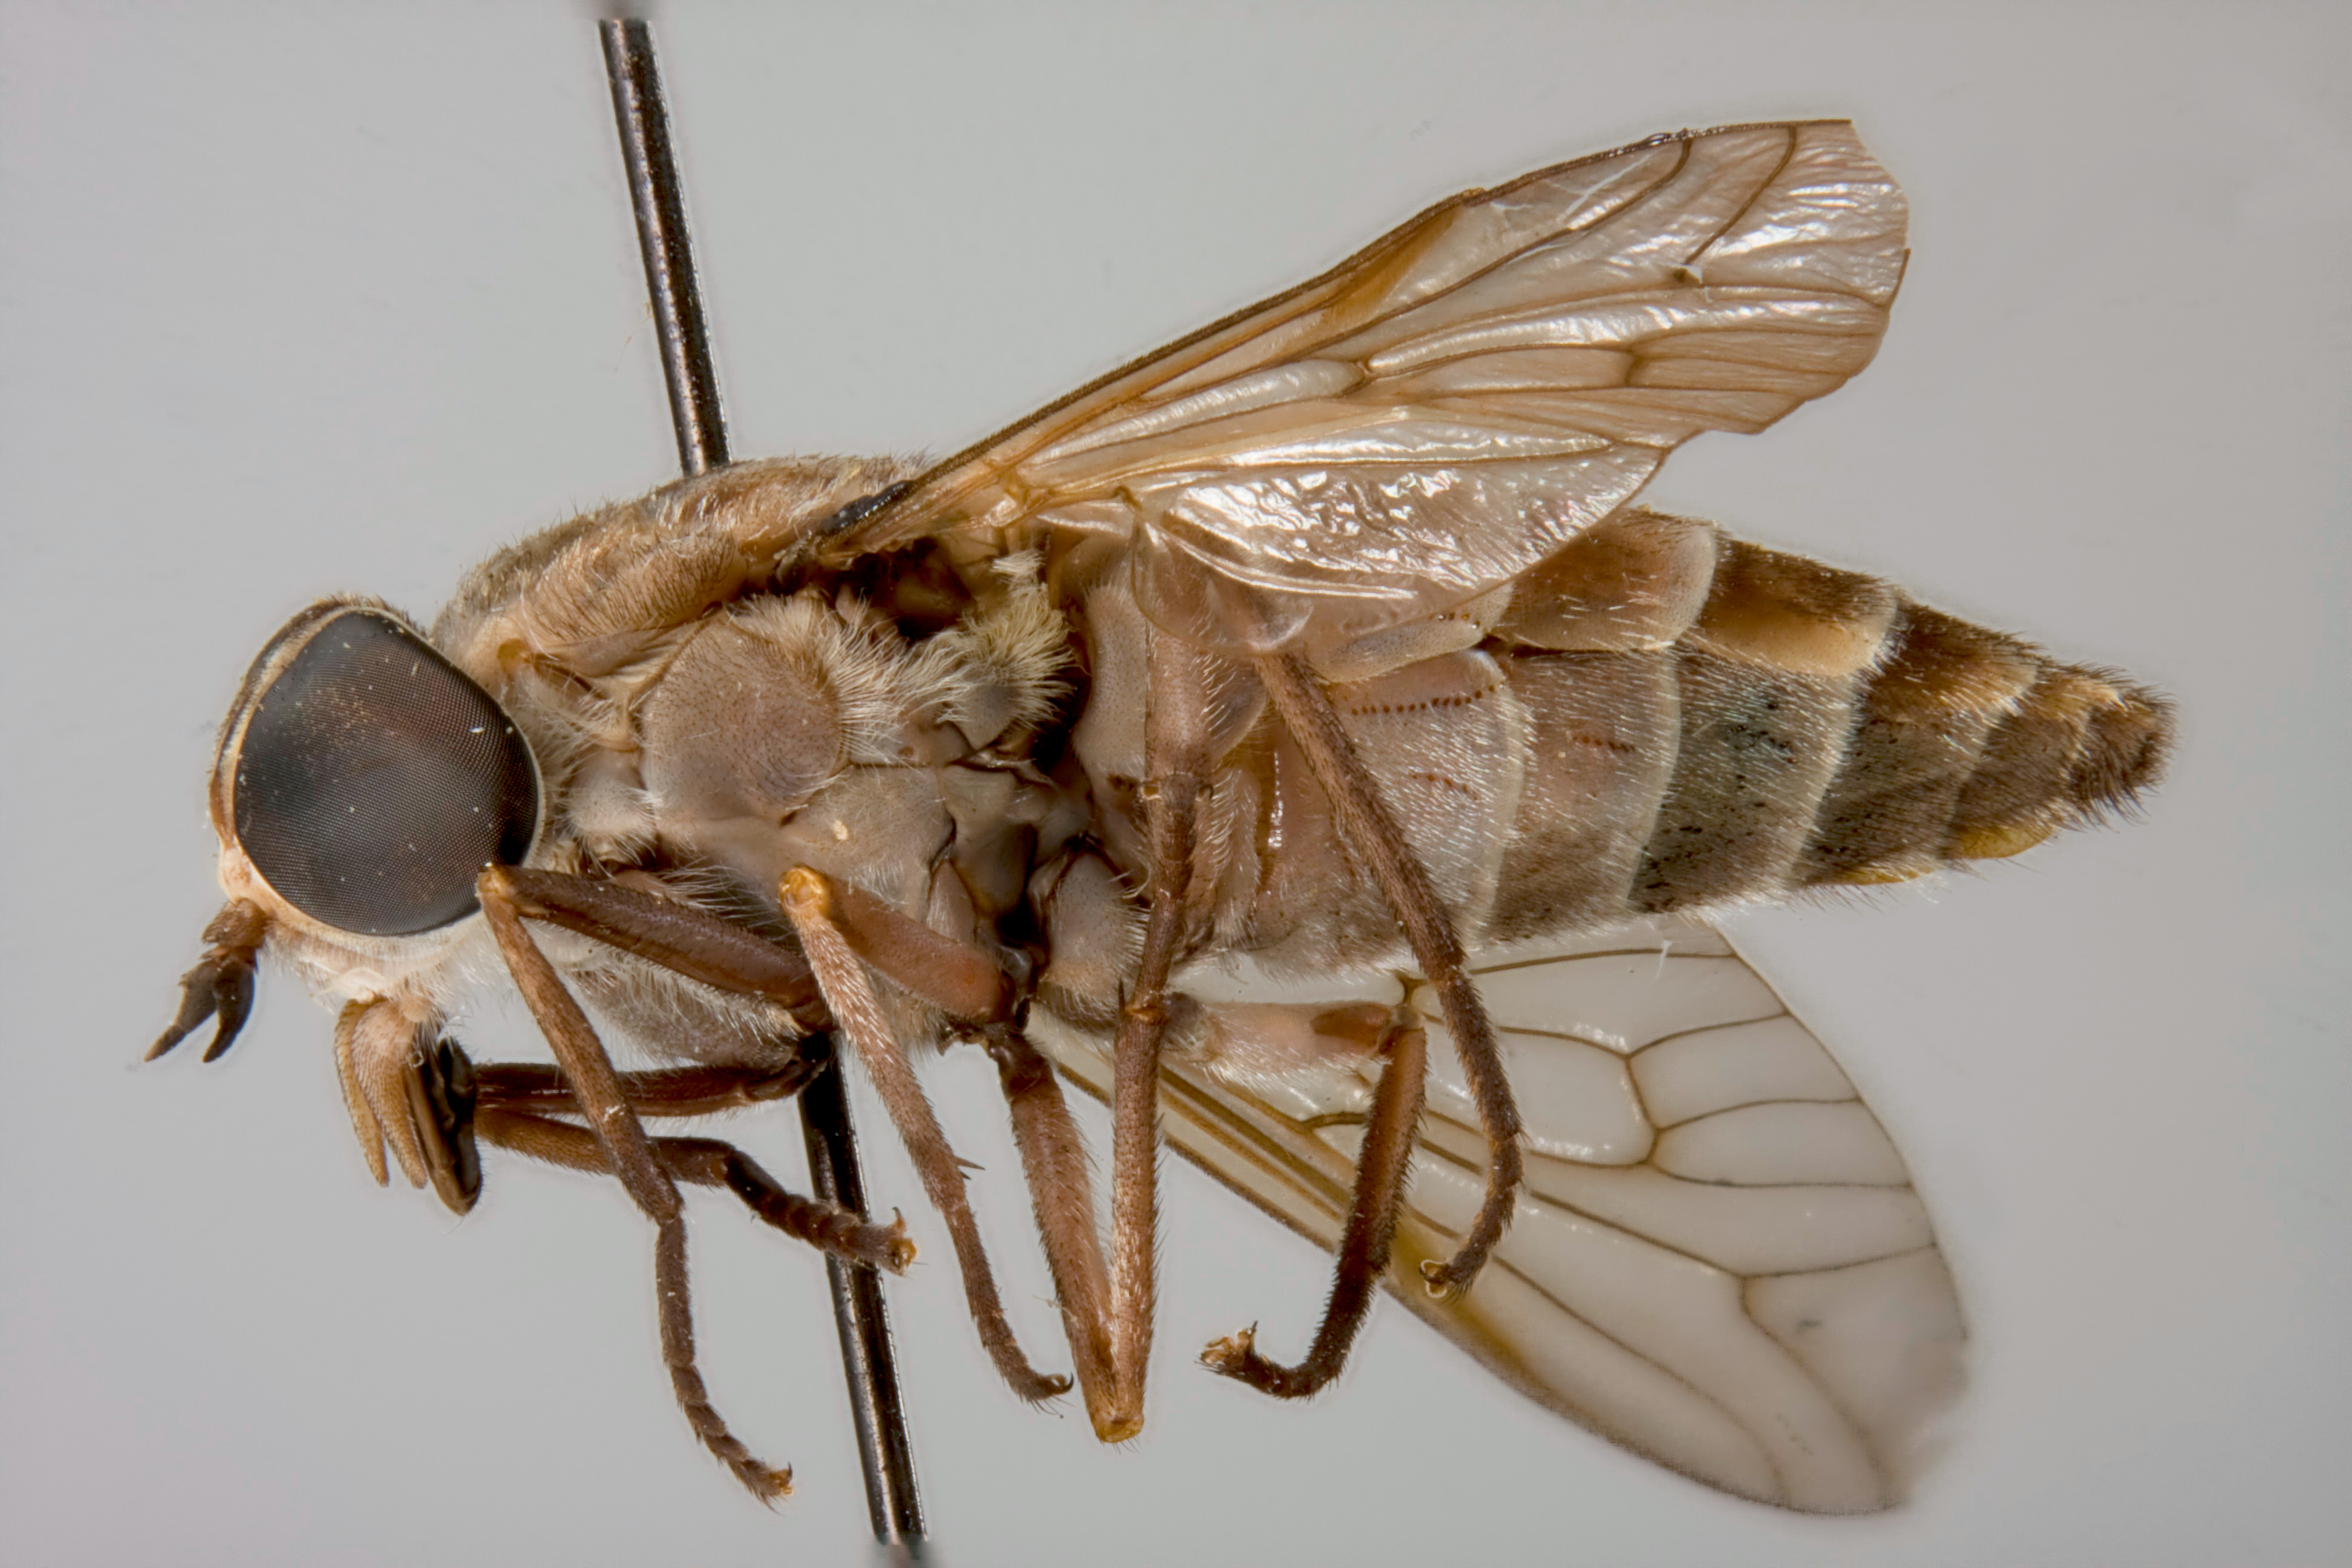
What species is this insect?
Tabanus arborealis
